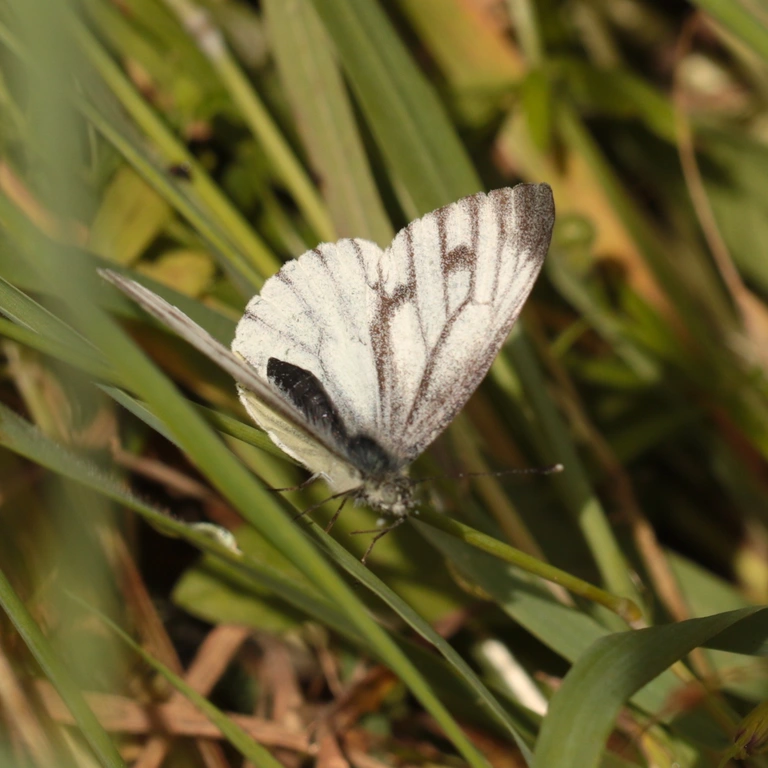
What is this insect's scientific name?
Pieris napi
